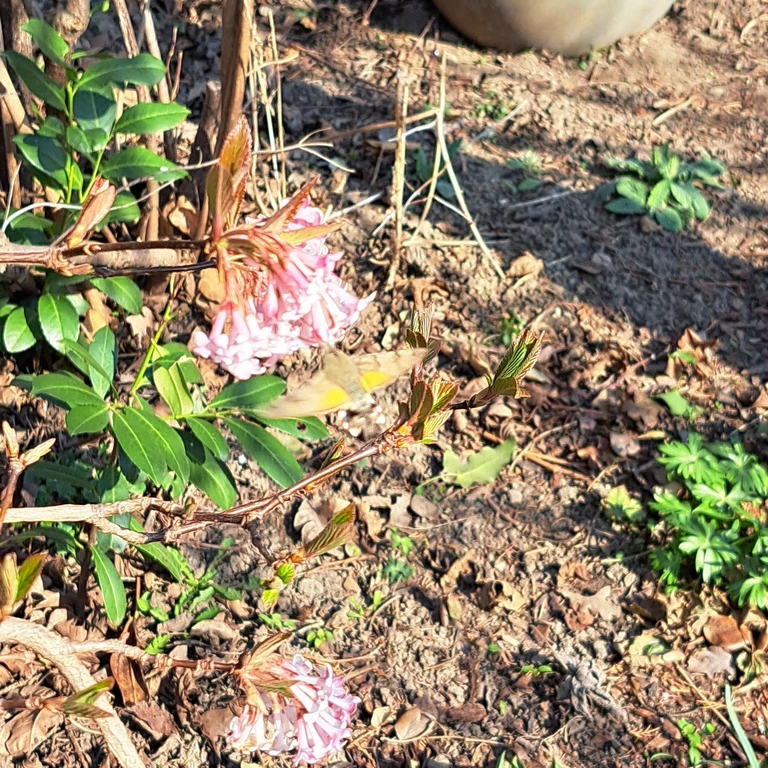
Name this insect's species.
Macroglossum stellatarum
